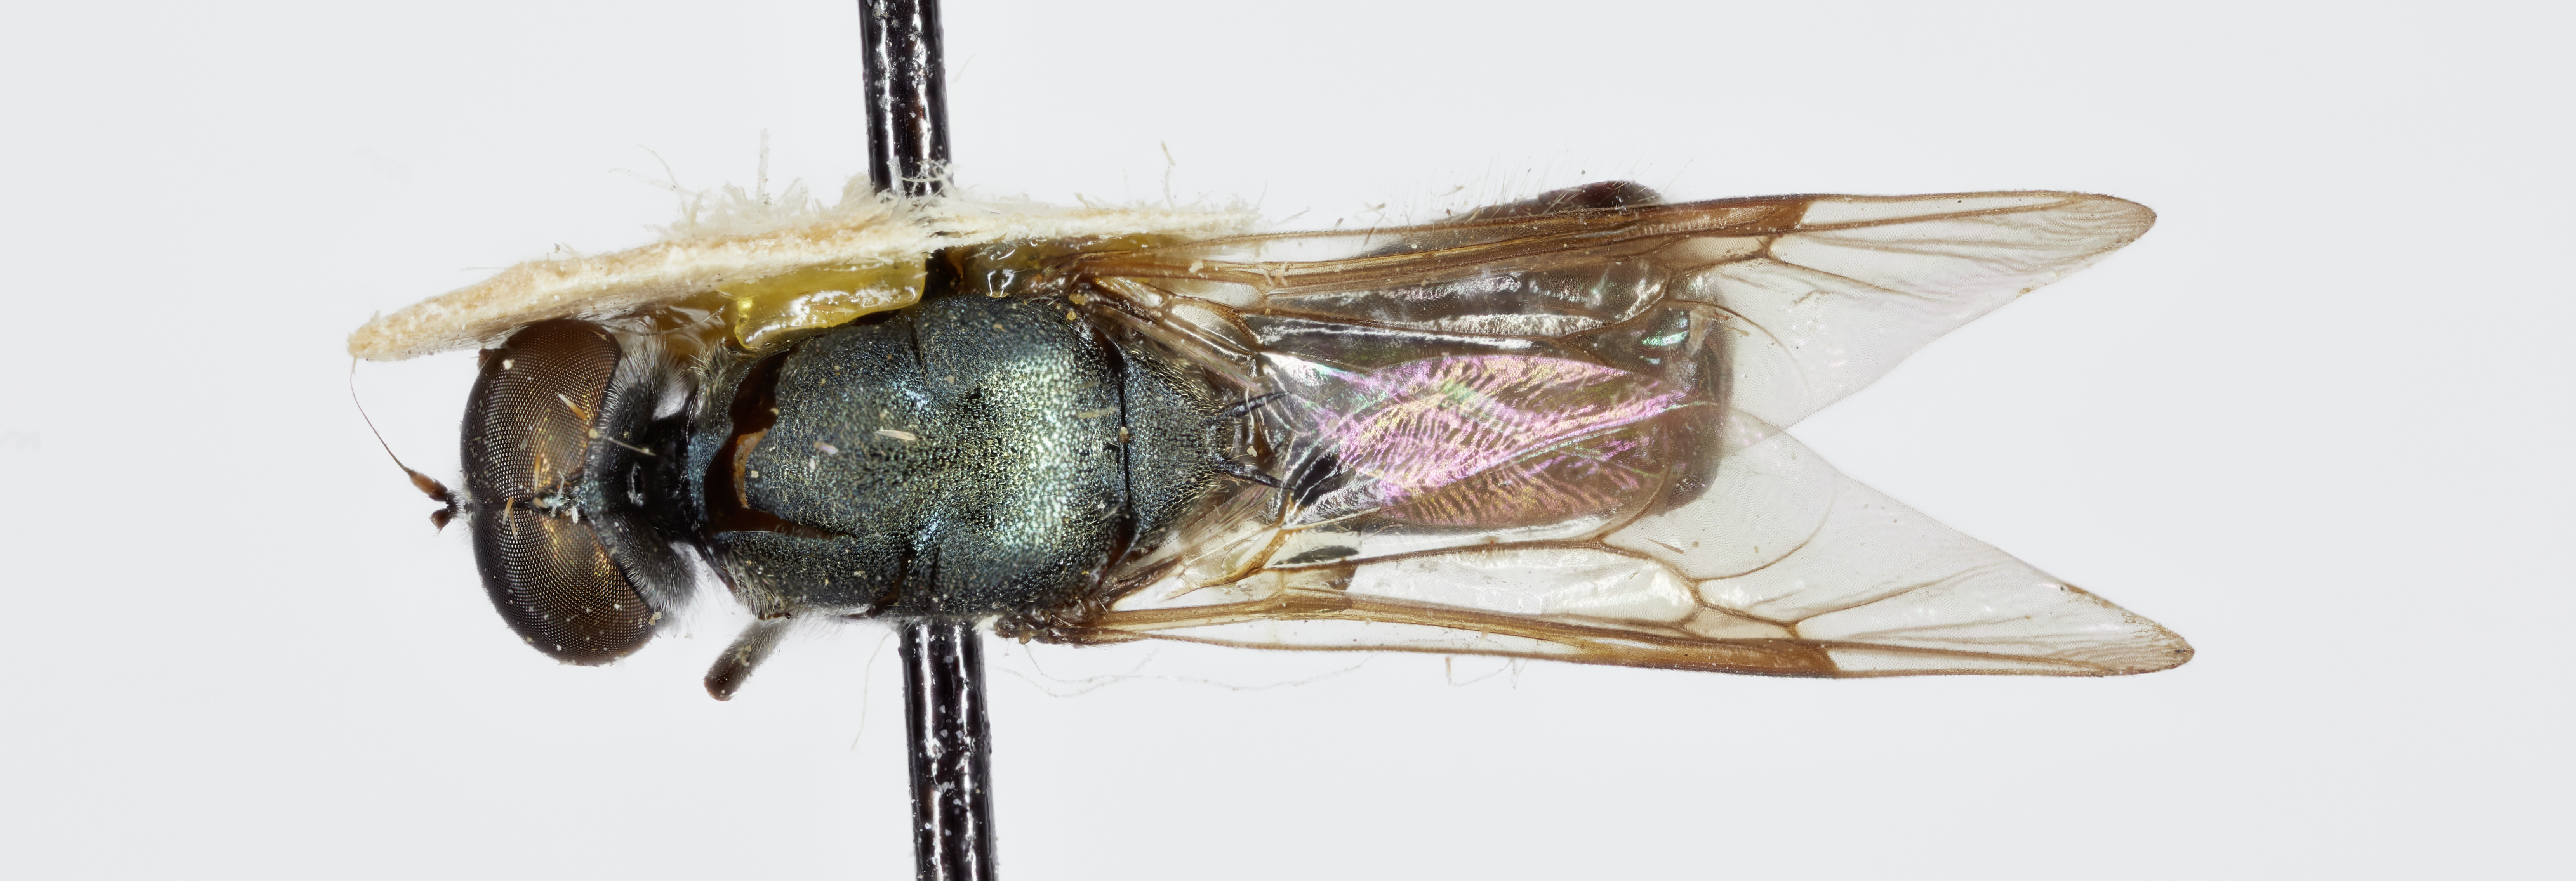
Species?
Nothomyia parvicornis
